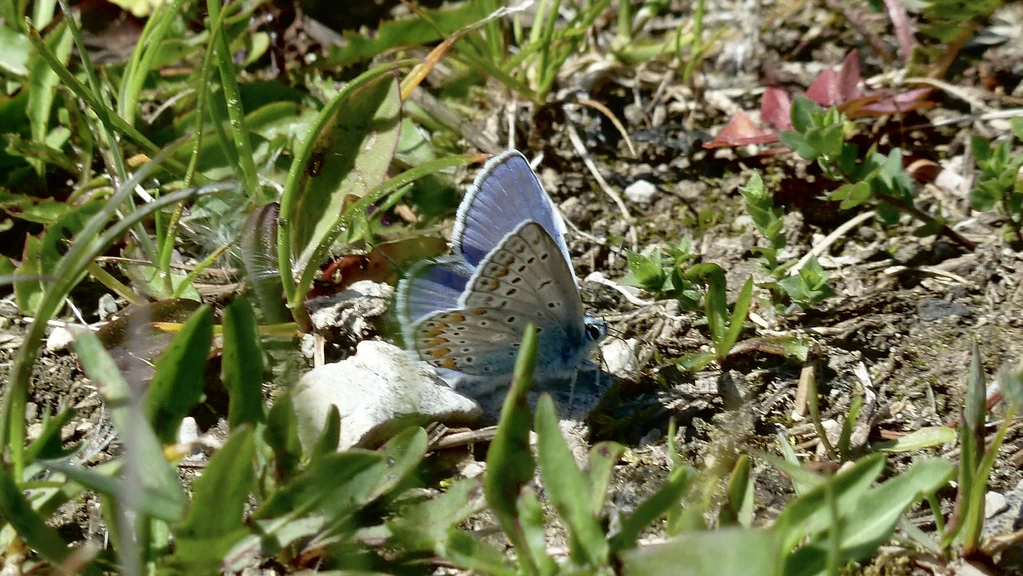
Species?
Polyommatus icarus
